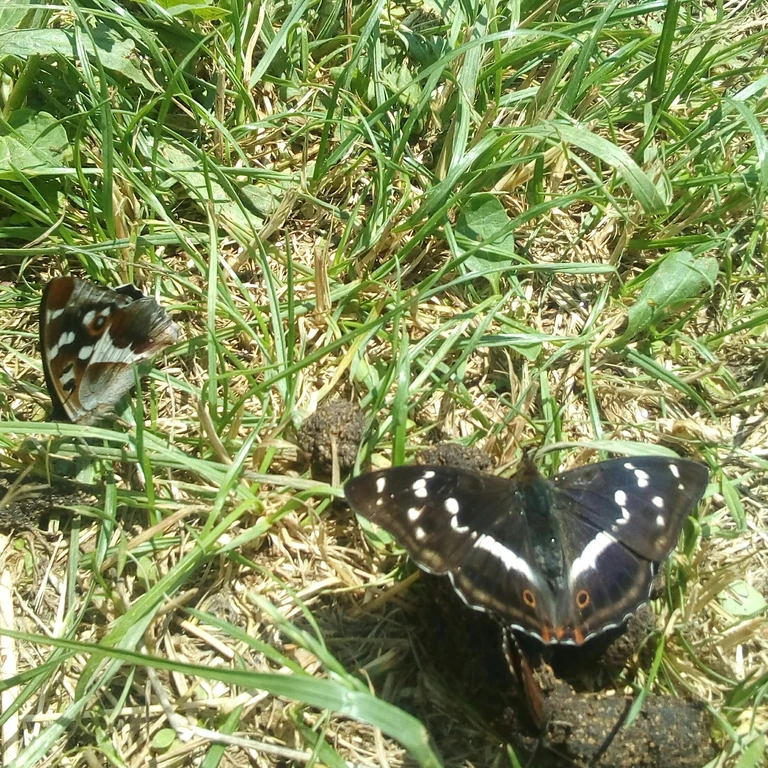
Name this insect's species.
Apatura iris
